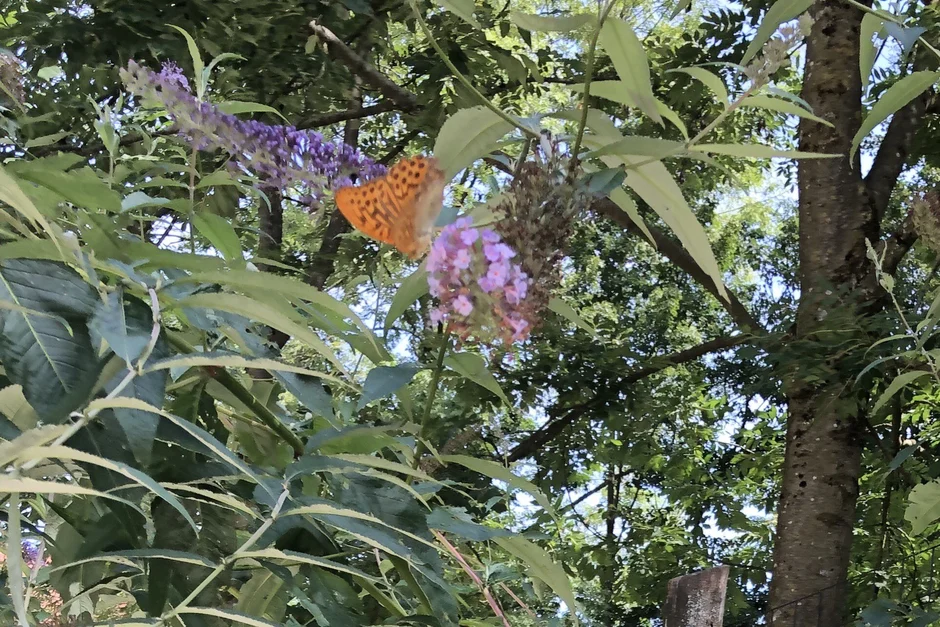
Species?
Argynnis paphia
